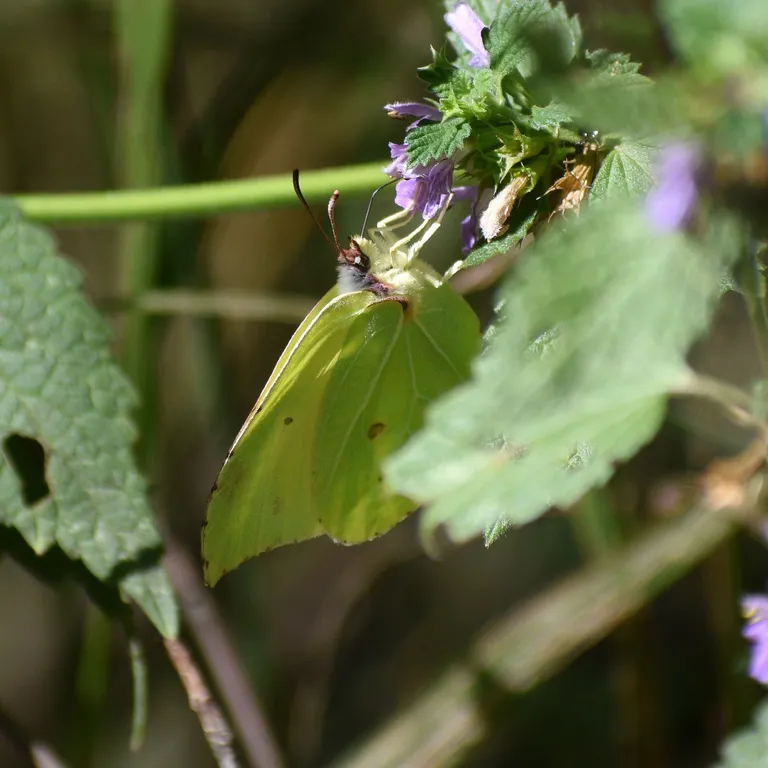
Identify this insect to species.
Gonepteryx rhamni
